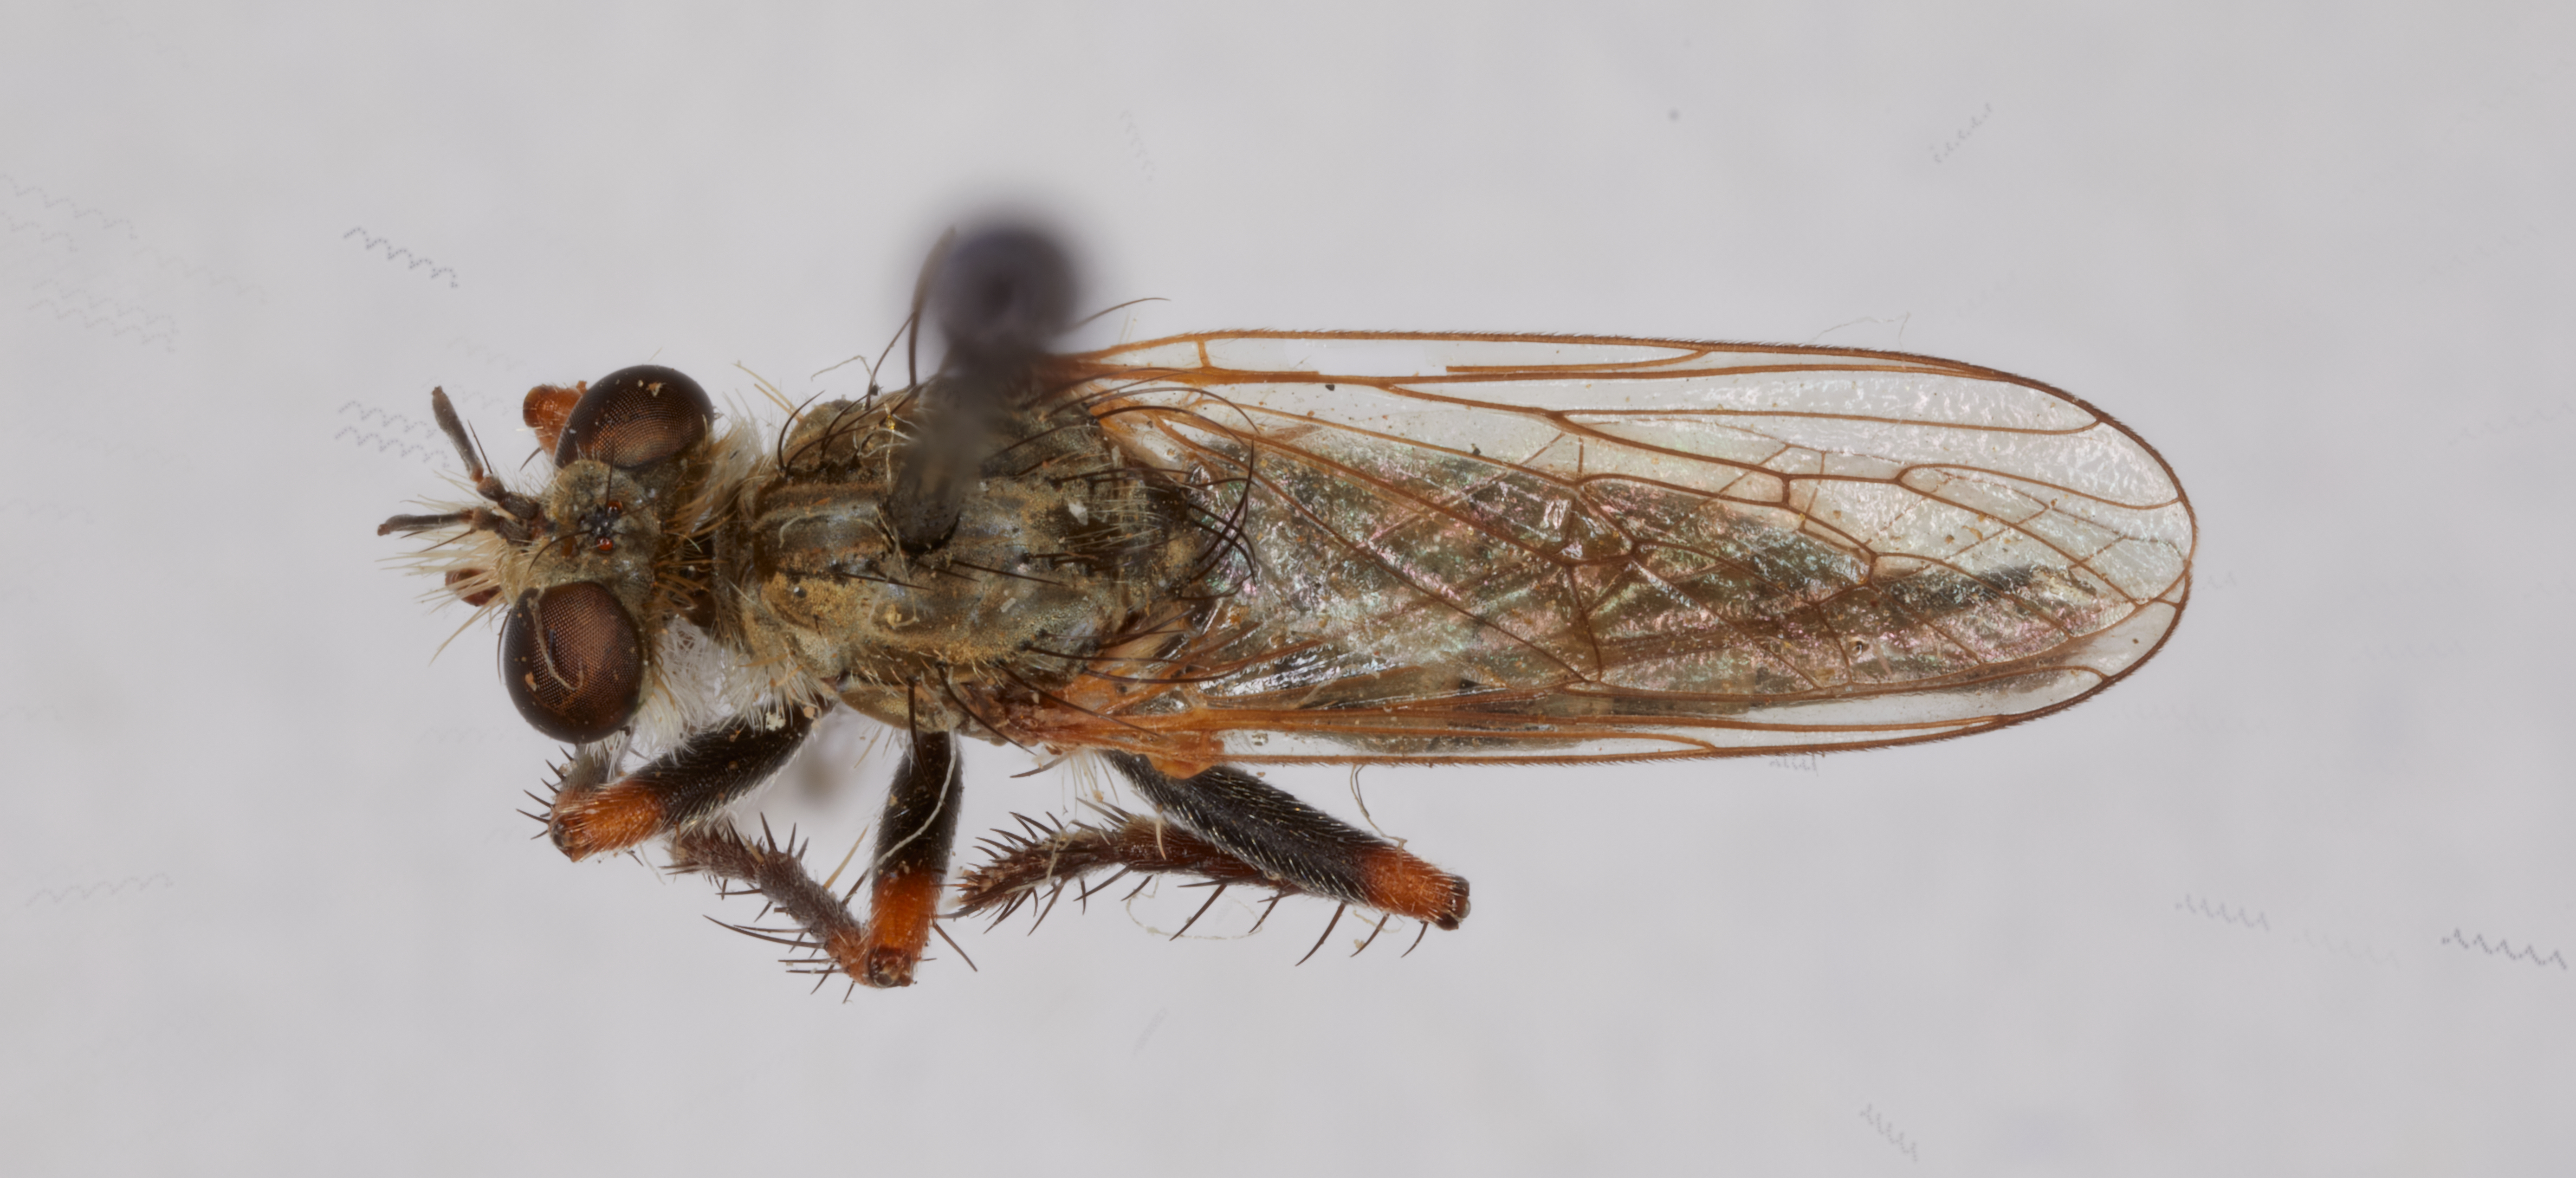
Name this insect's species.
Lestomyia montis
